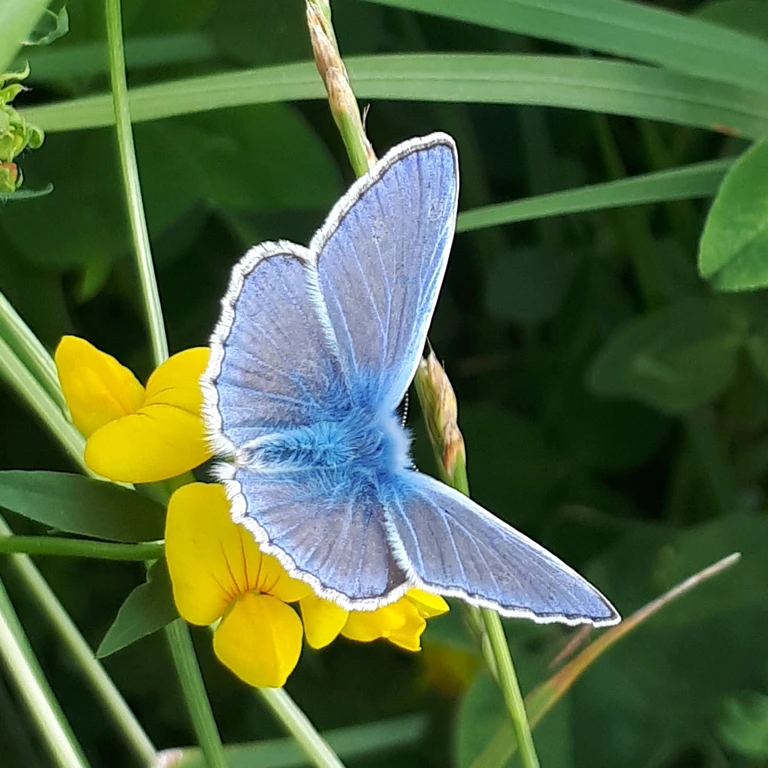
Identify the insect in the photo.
Polyommatus icarus
